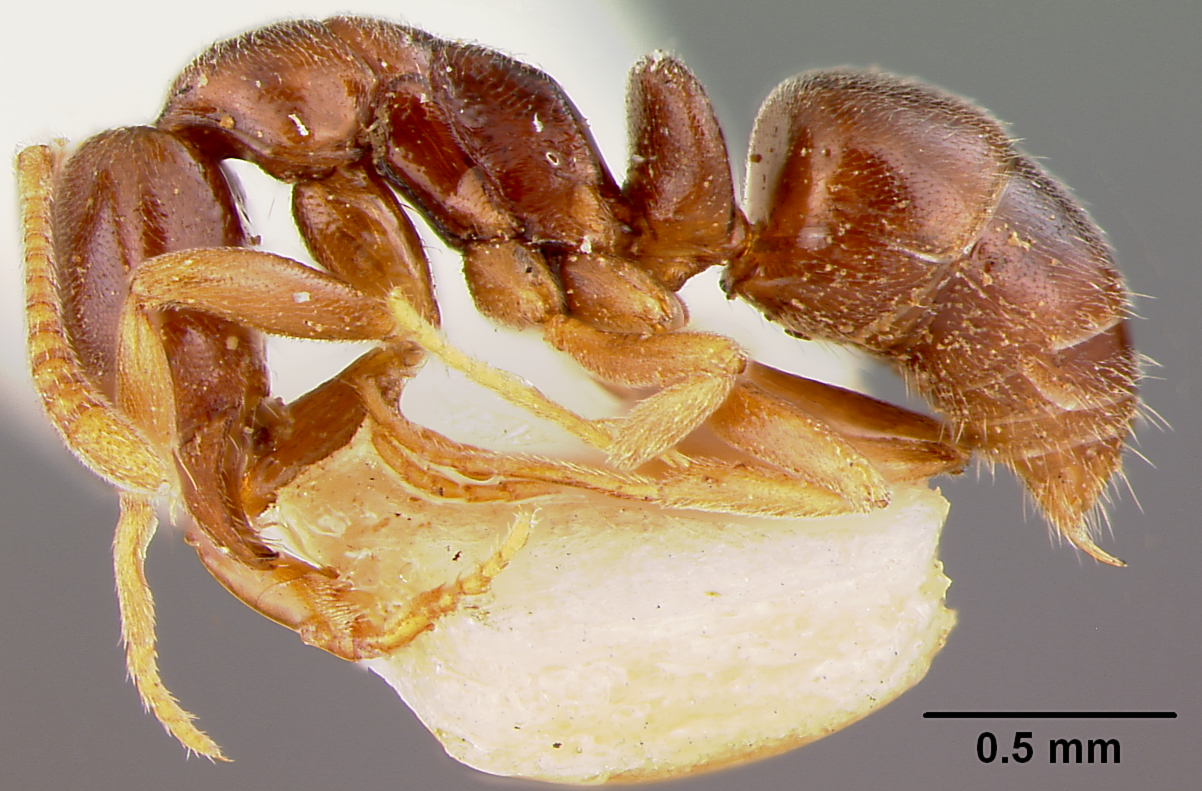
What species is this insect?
Ponera monticola
